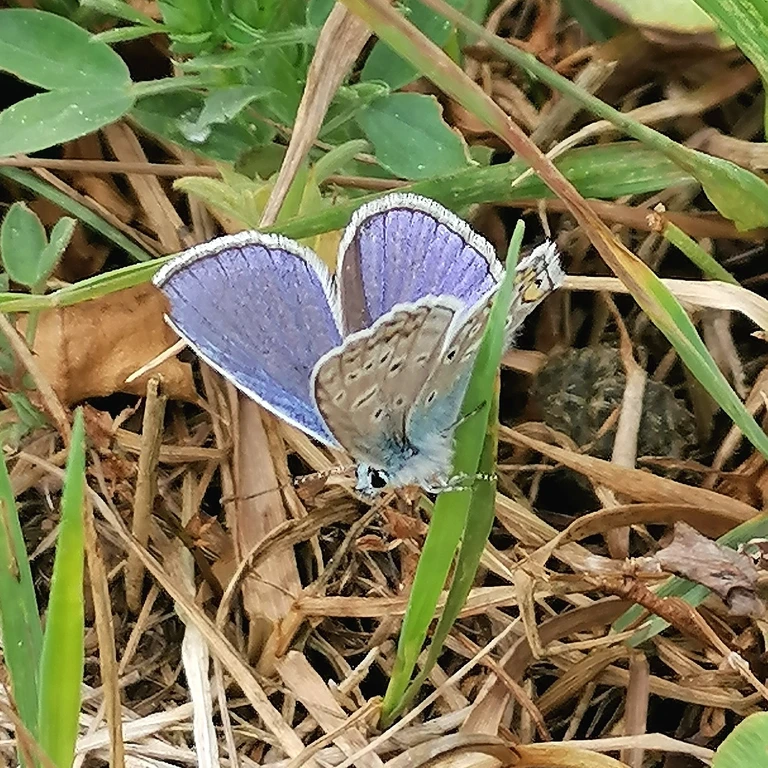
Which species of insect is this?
Polyommatus icarus
